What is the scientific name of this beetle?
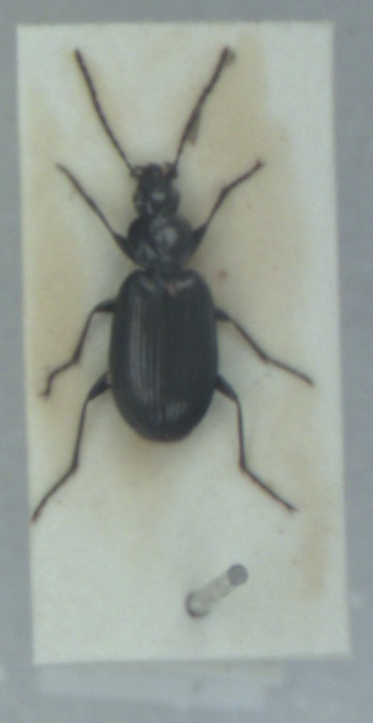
Agonum gracile
